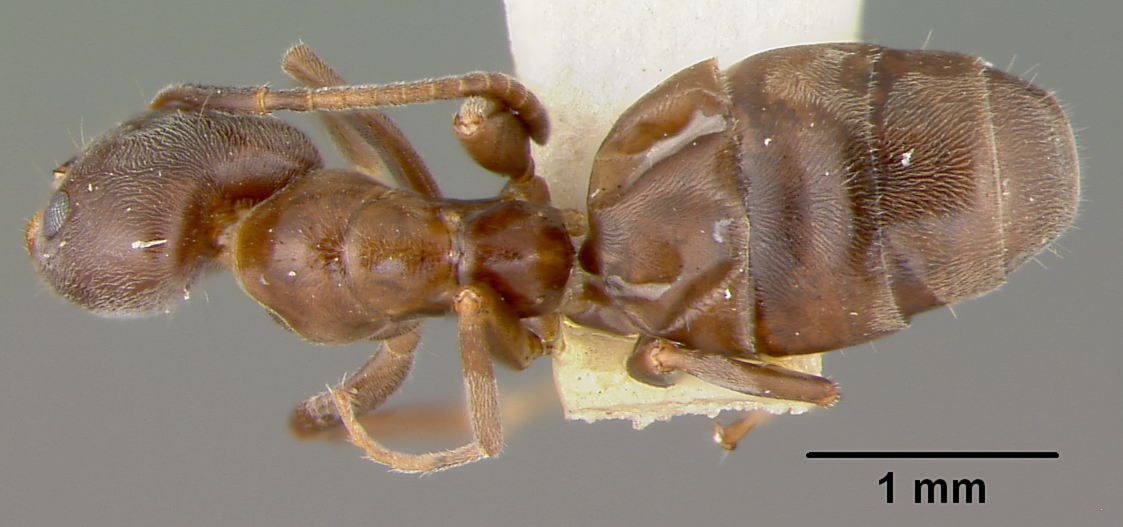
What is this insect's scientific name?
Liometopum apiculatum
